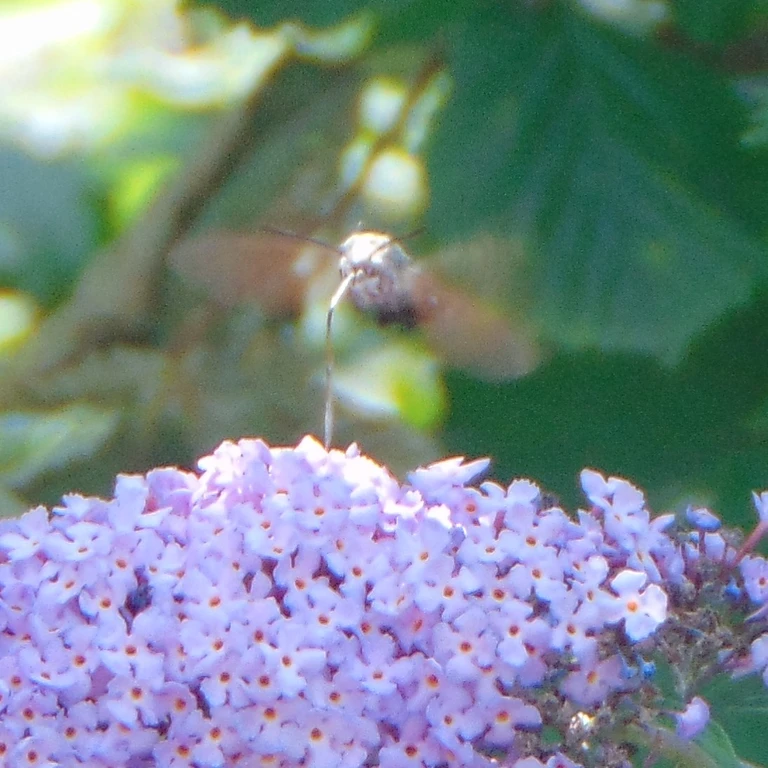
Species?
Macroglossum stellatarum
